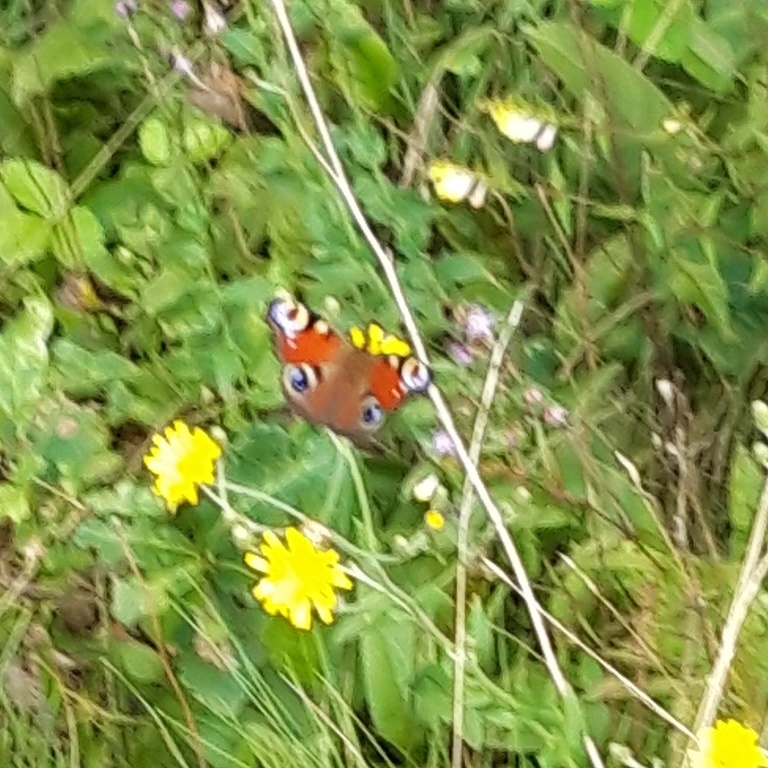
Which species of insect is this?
Aglais io
